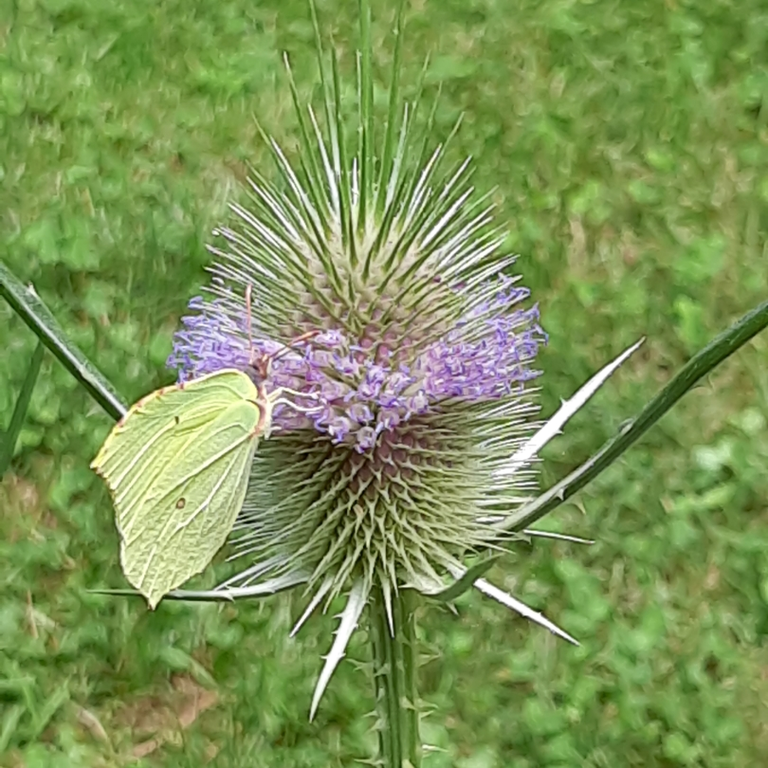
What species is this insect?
Gonepteryx rhamni
